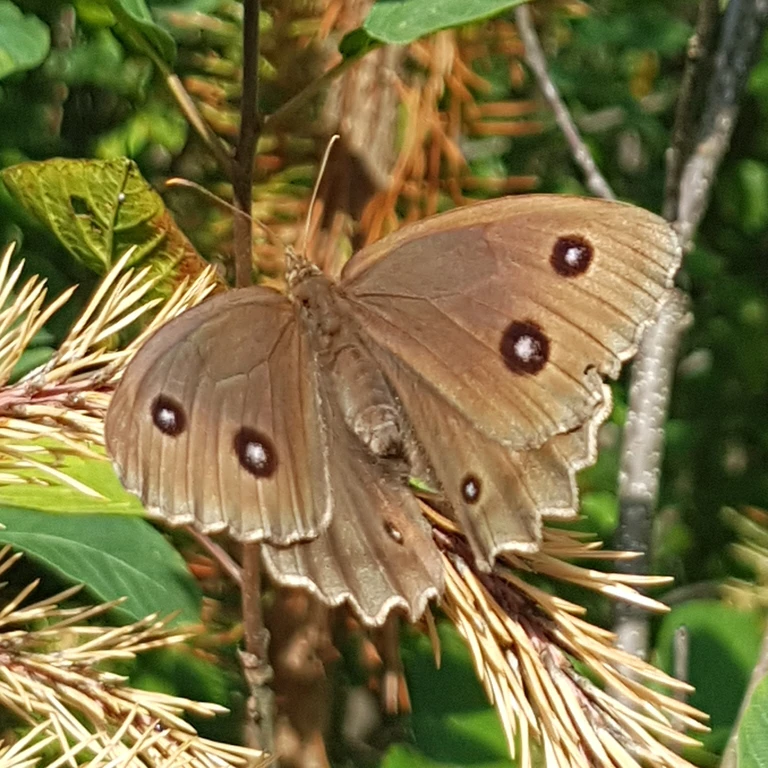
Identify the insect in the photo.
Minois dryas
